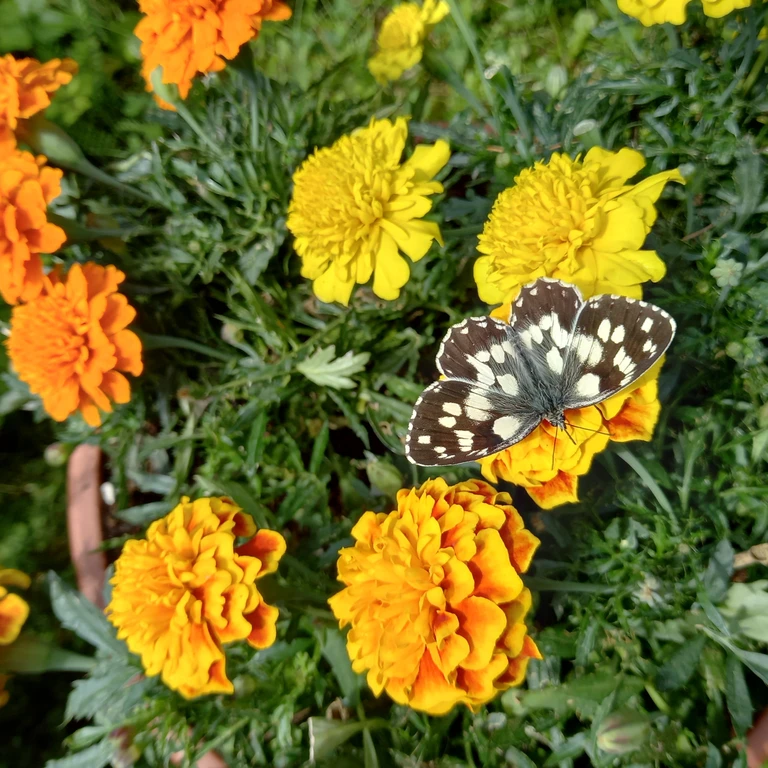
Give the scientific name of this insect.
Melanargia galathea
